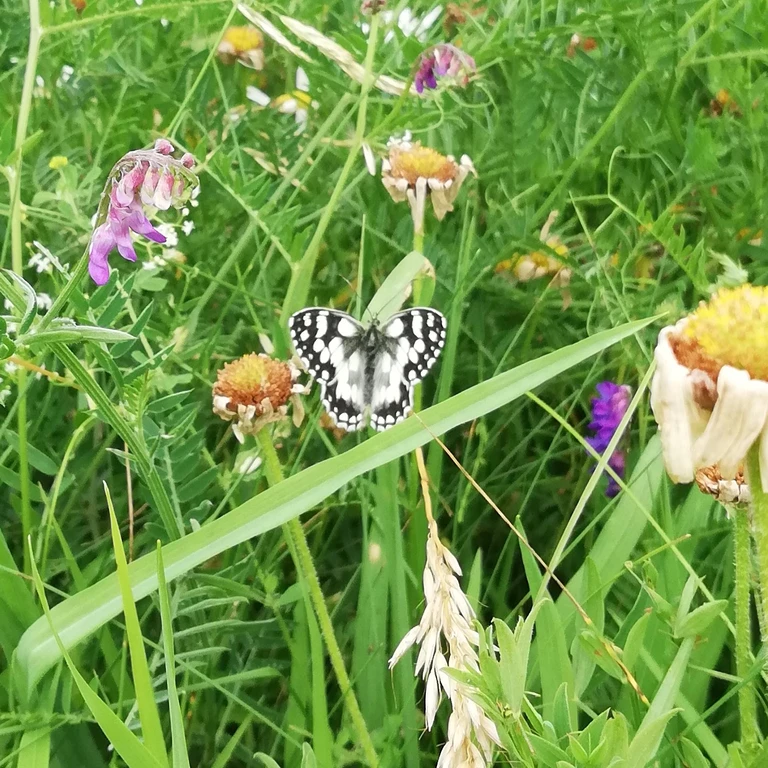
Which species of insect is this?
Melanargia galathea
